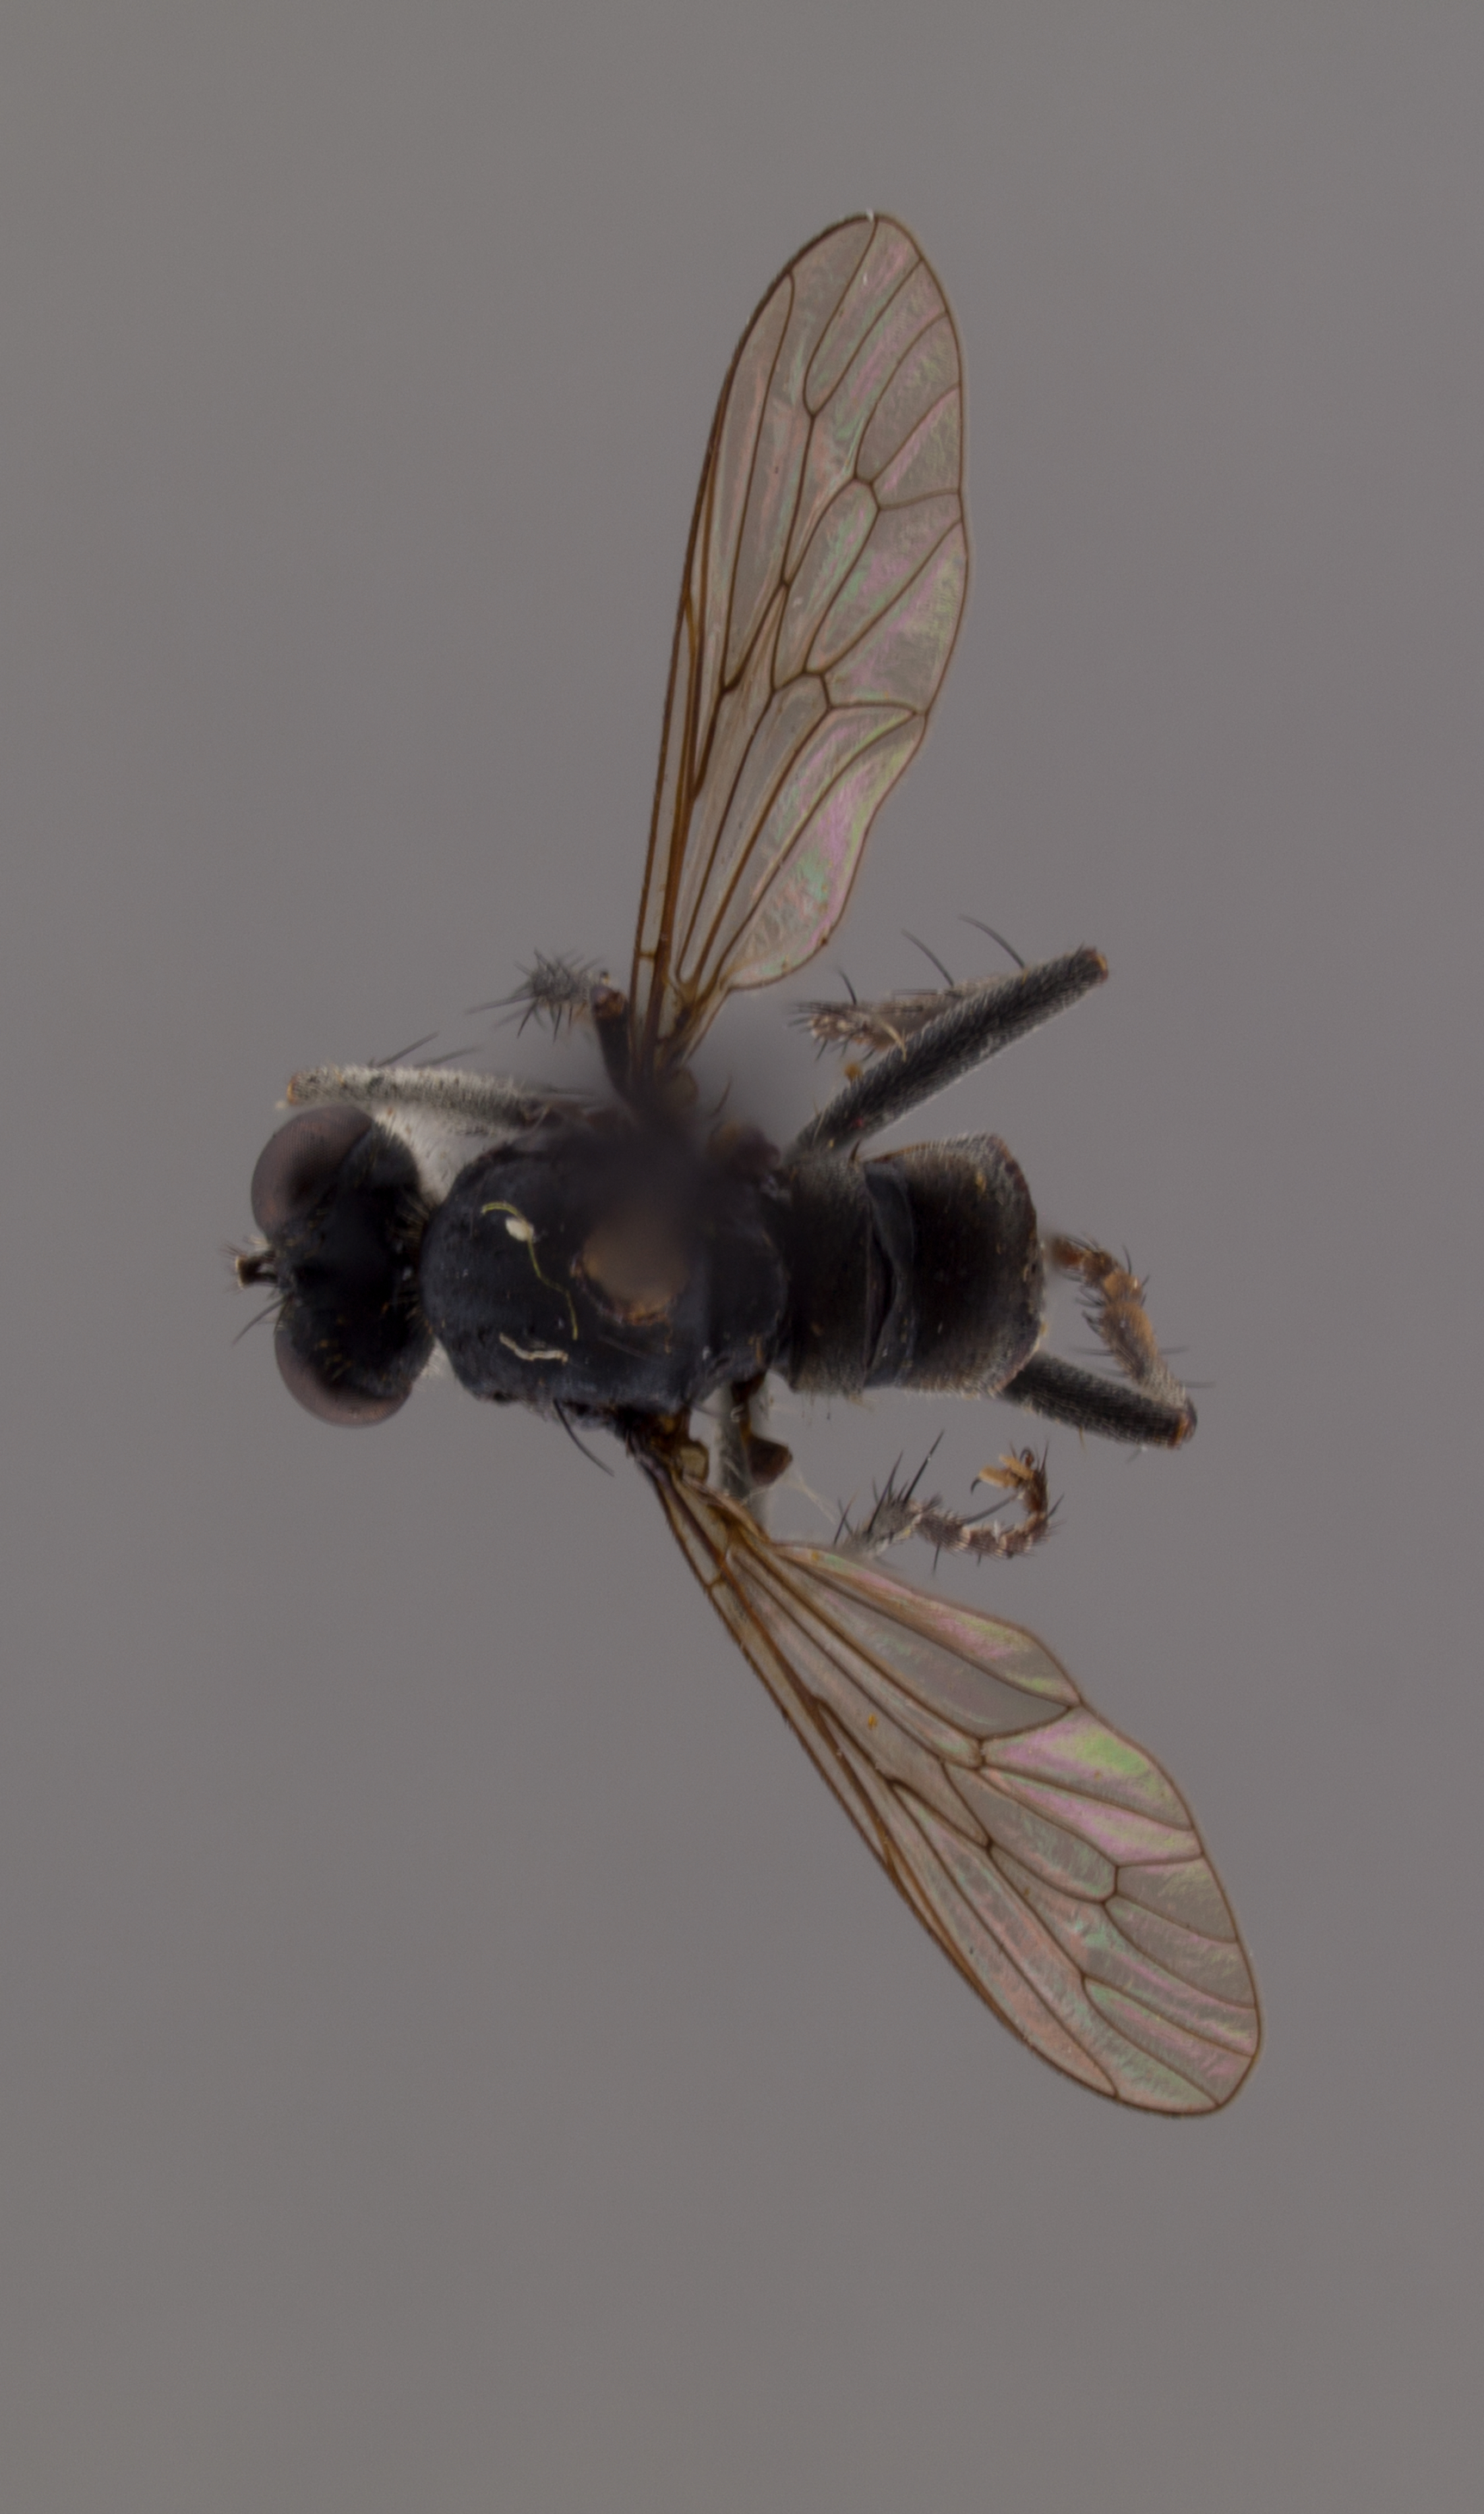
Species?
Lasiopogon trivittatus
